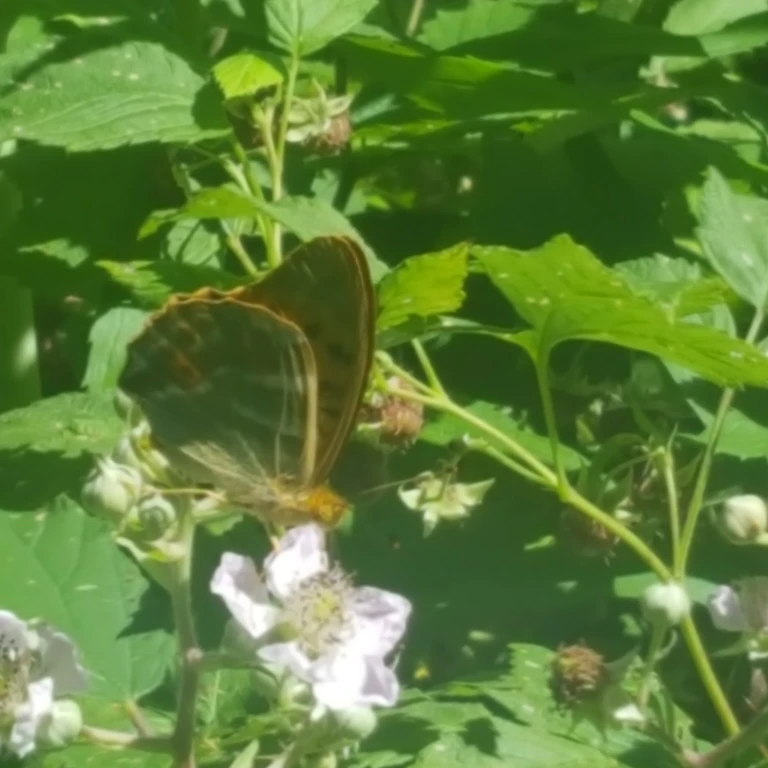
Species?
Argynnis paphia
